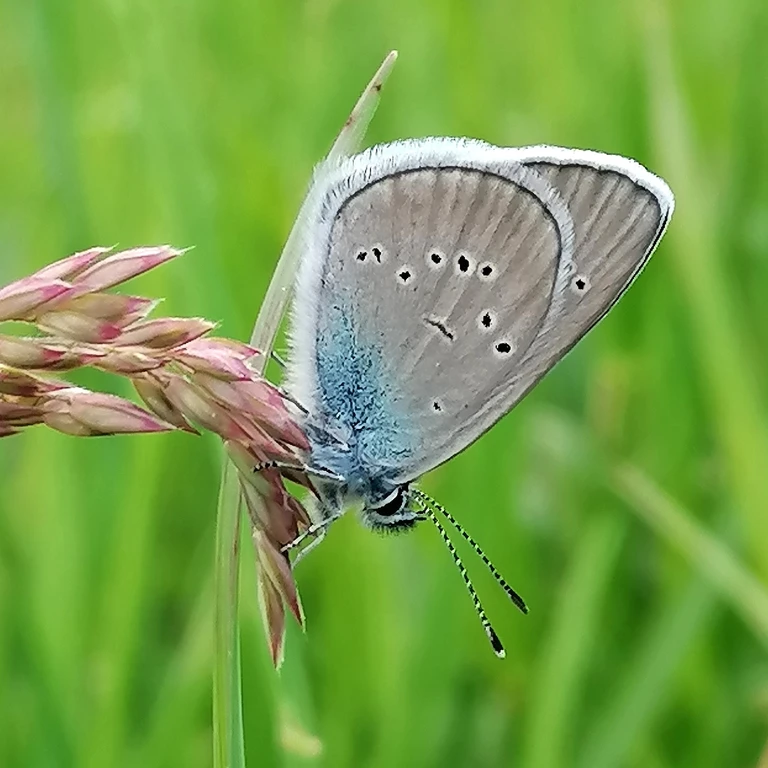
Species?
Cyaniris semiargus
